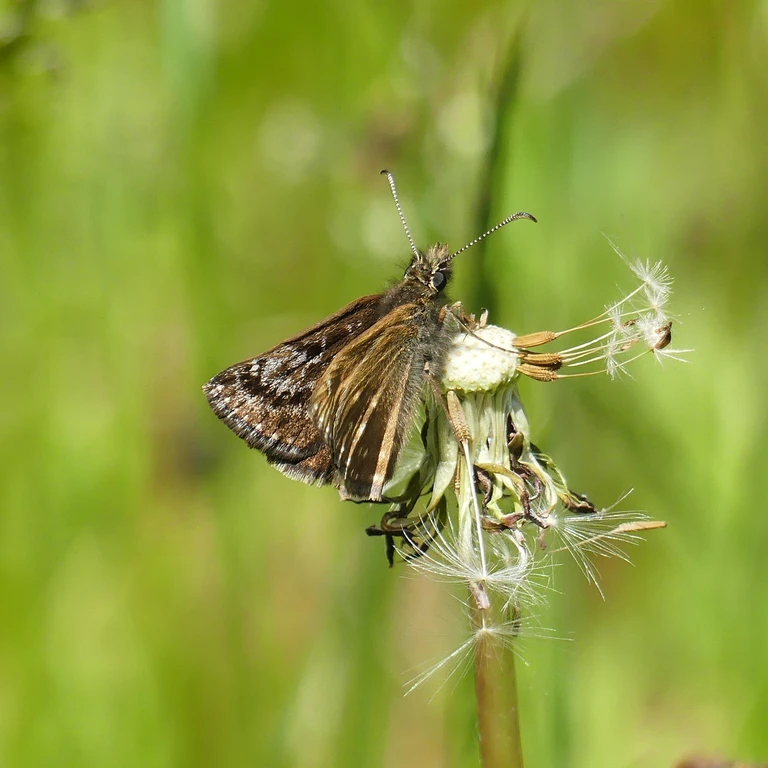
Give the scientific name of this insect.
Erynnis tages
